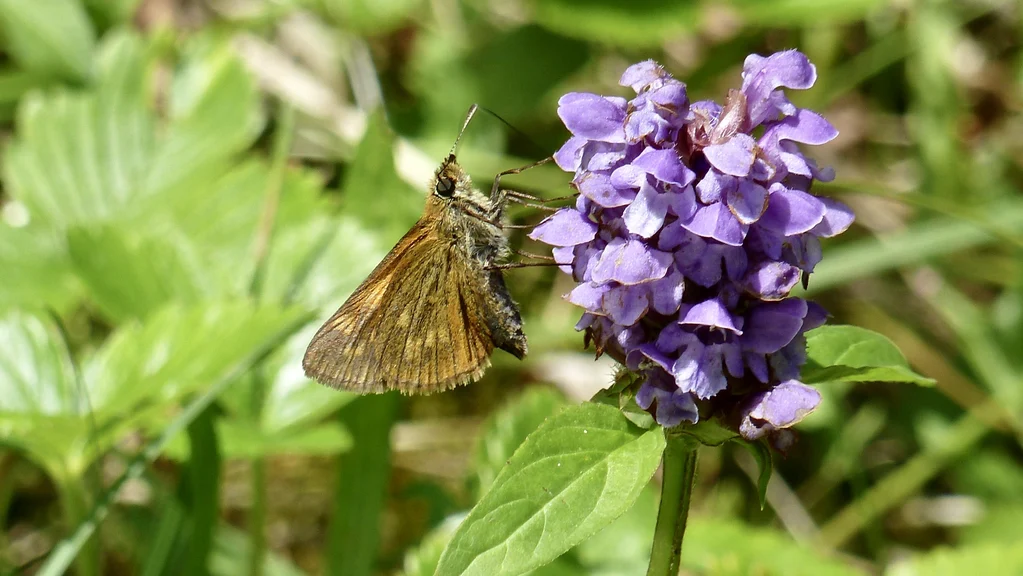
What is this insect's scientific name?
Ochlodes sylvanus (also Ochlodes venata)
